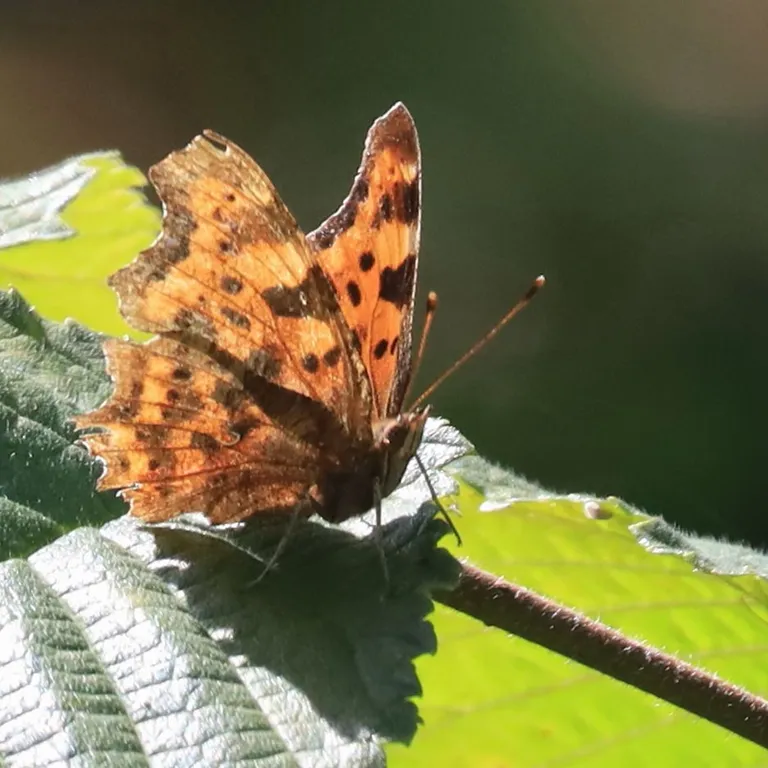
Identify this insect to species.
Polygonia c-album
